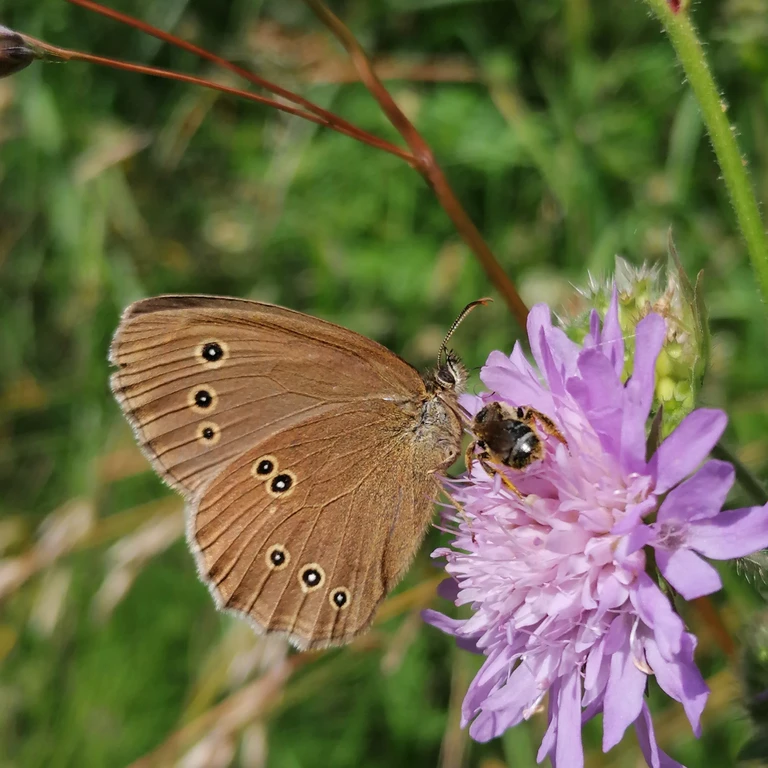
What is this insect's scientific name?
Aphantopus hyperantus
